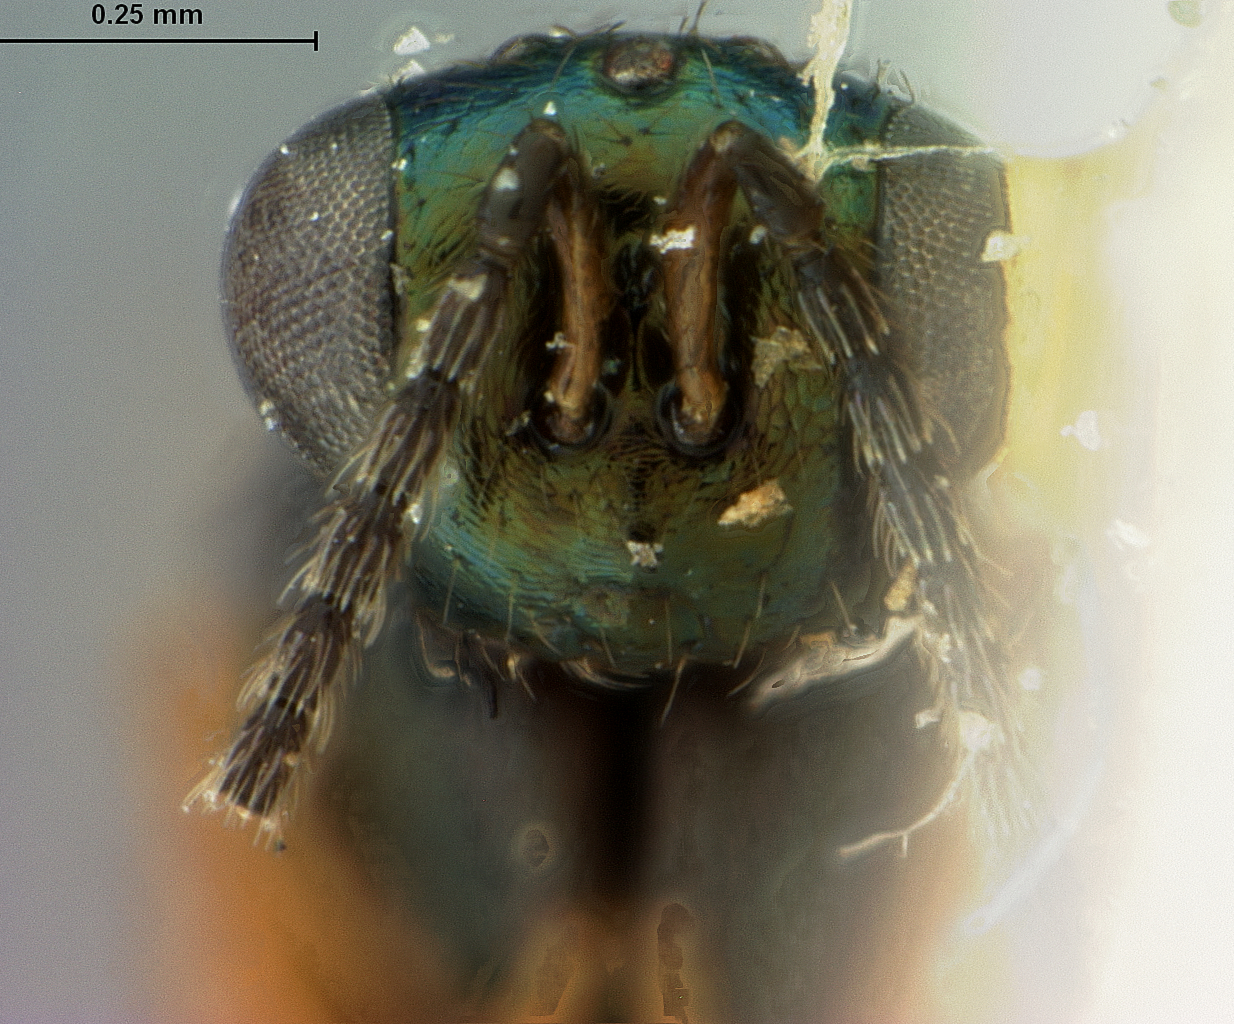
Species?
Toxeuma ferrugineipes
